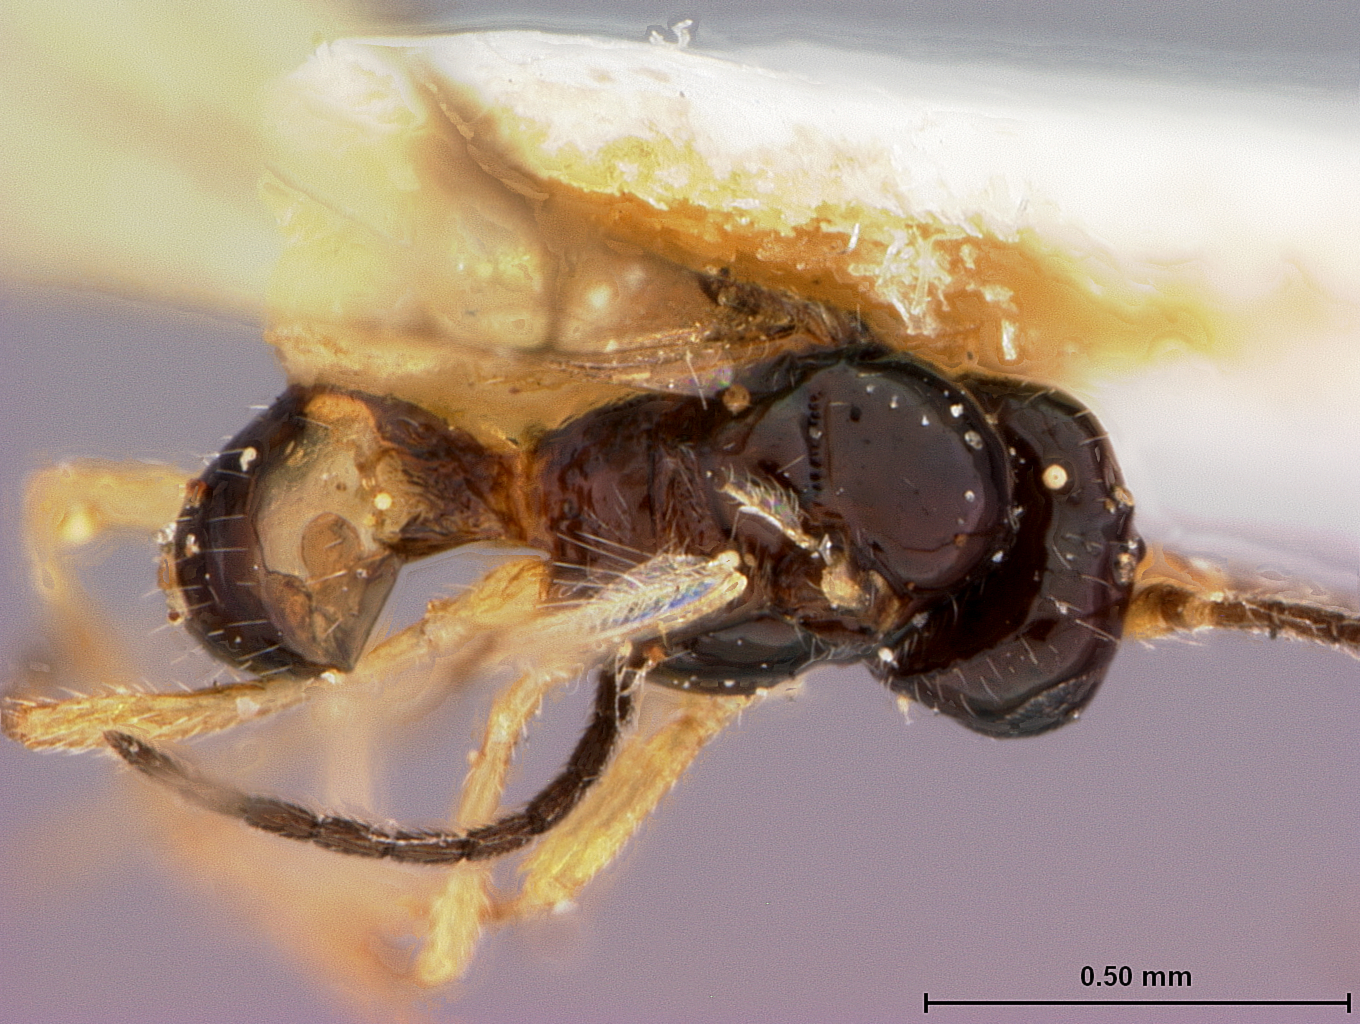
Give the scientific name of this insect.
Opius tropaeoli
